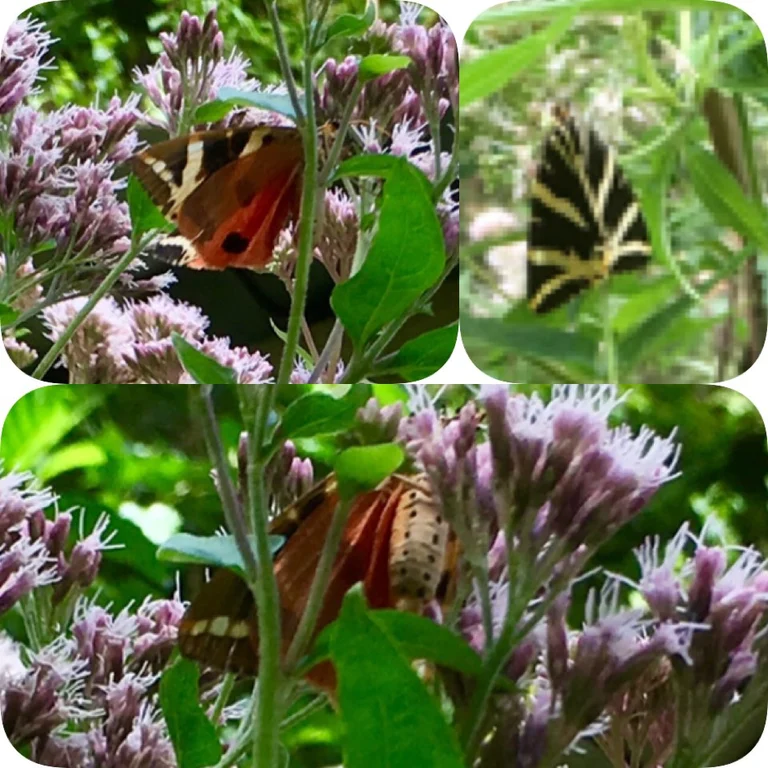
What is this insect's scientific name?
Euplagia quadripunctaria
